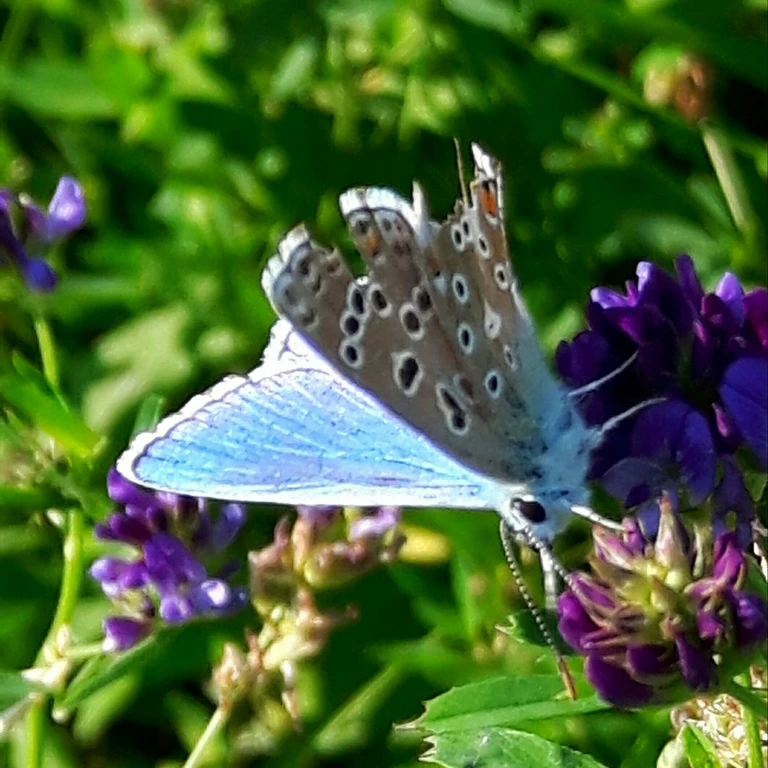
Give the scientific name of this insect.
Lysandra bellargus
